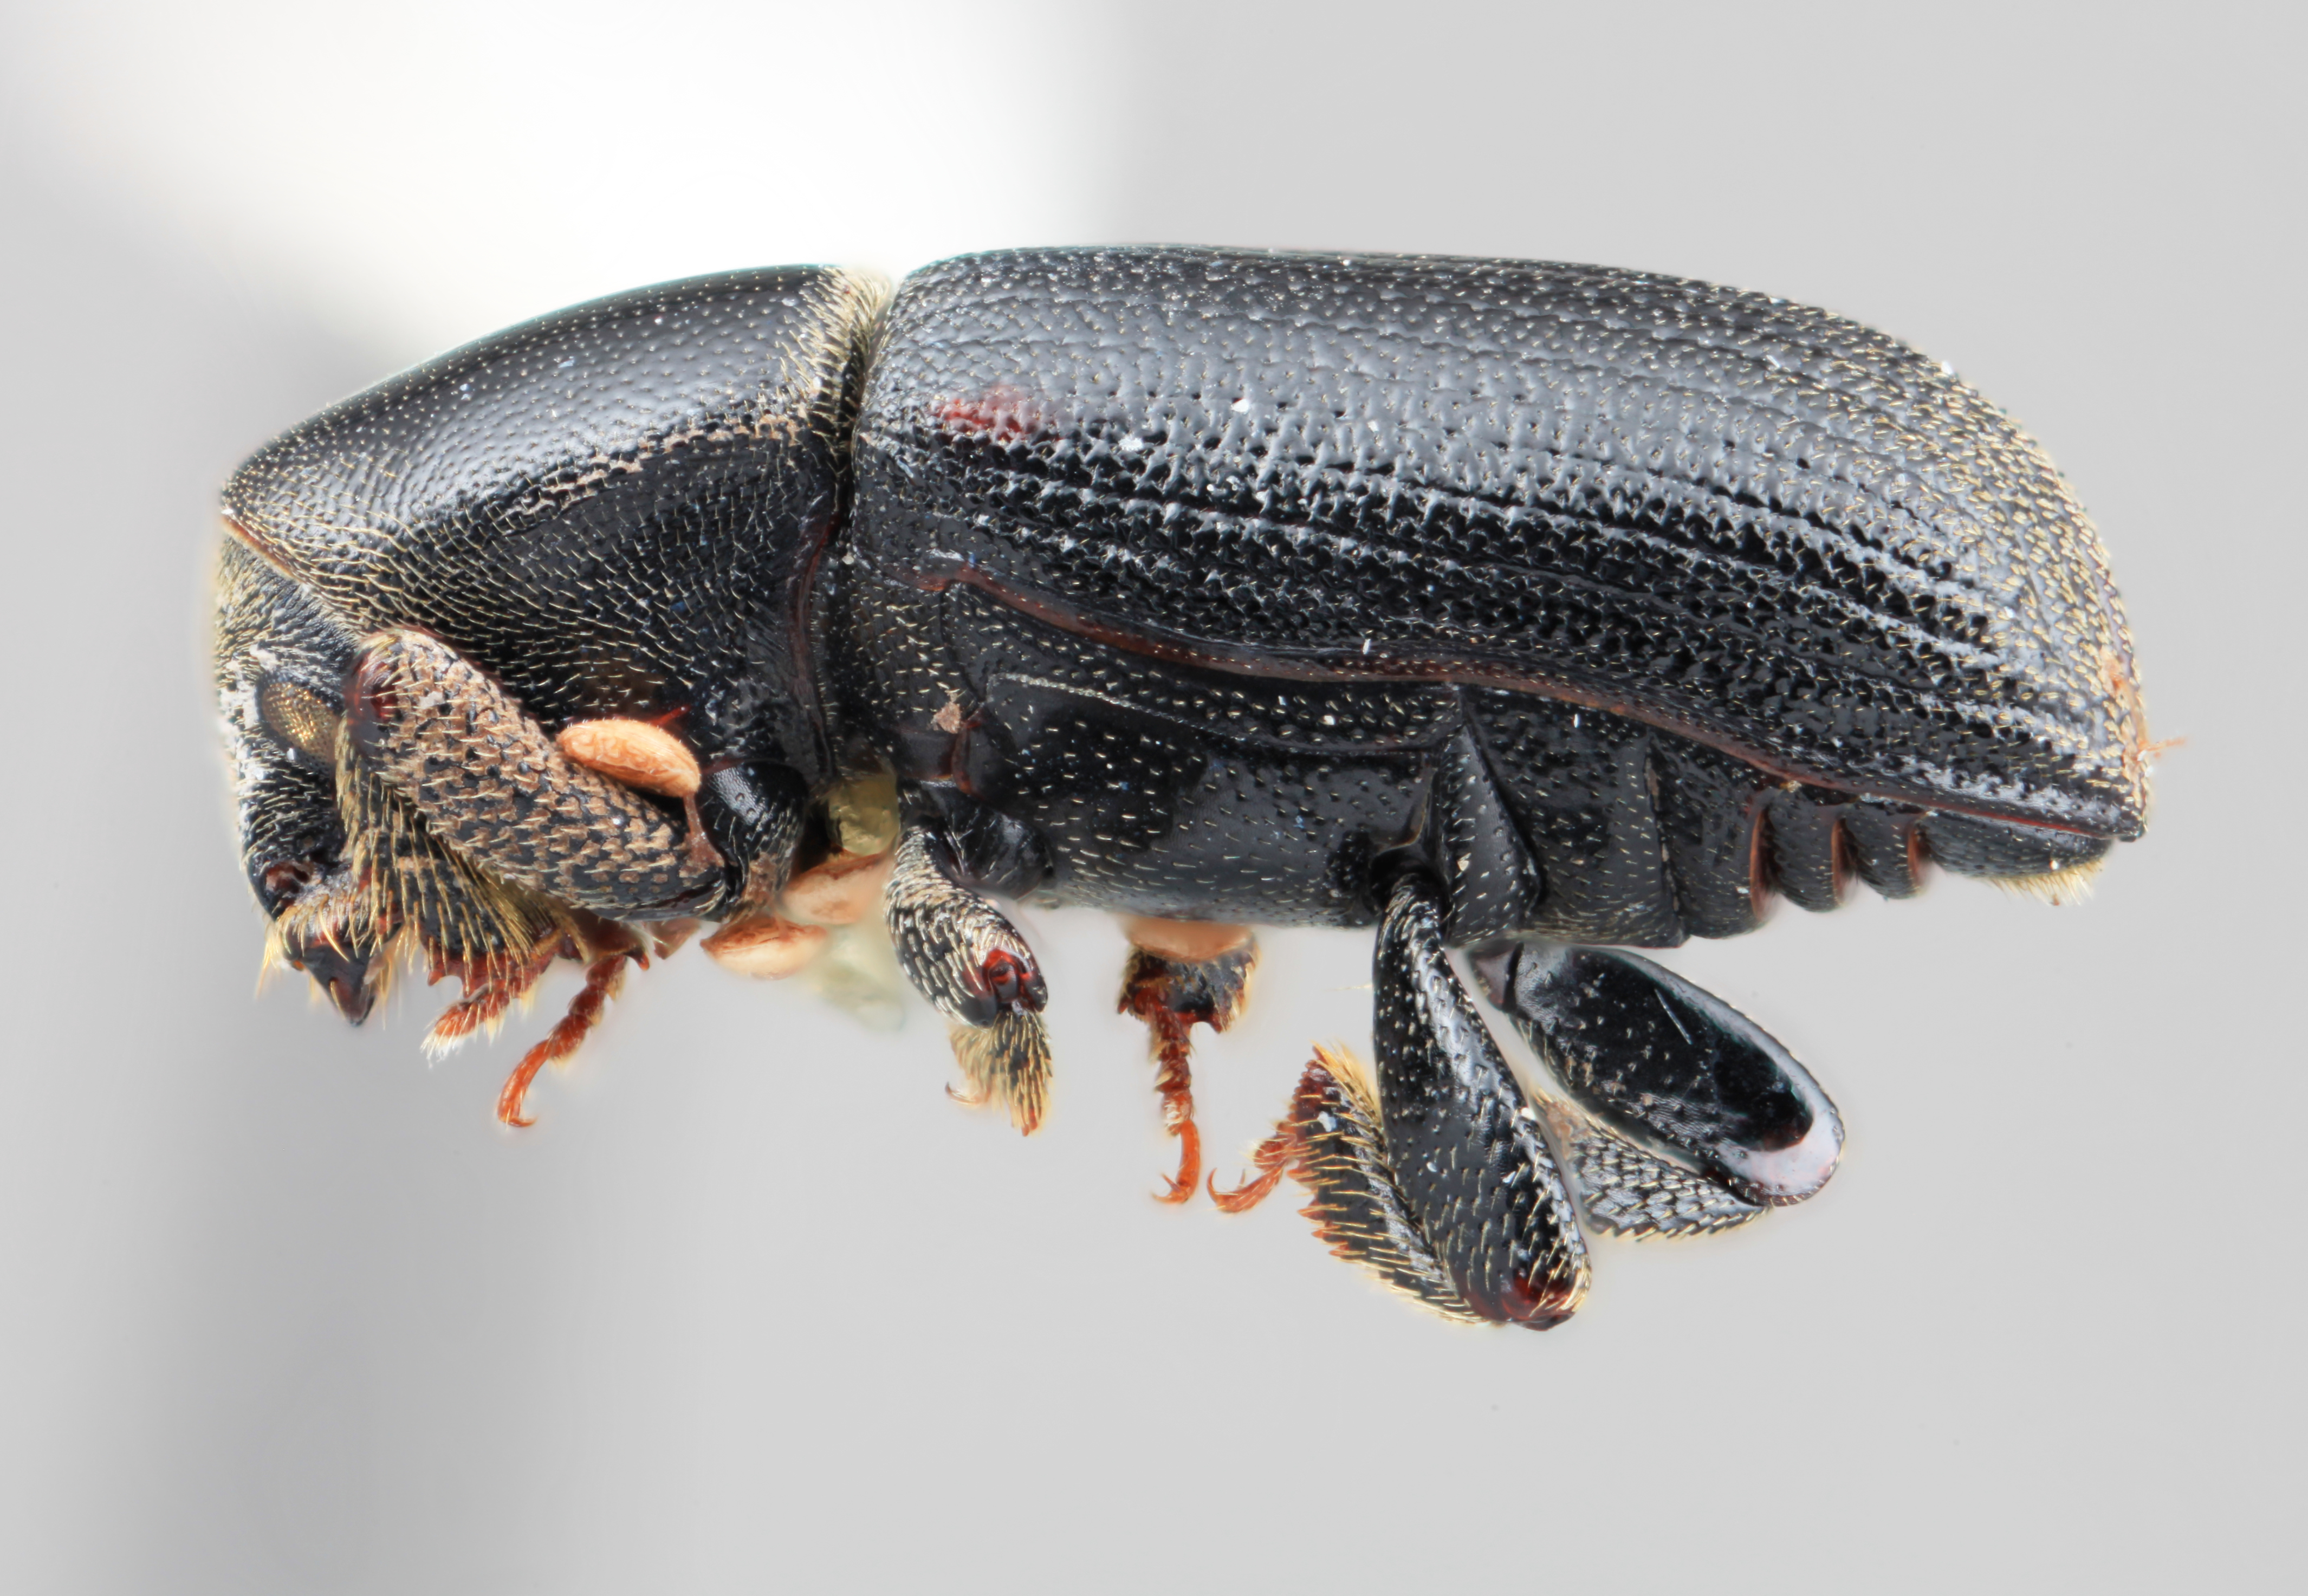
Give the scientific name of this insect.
Hylastes niger
